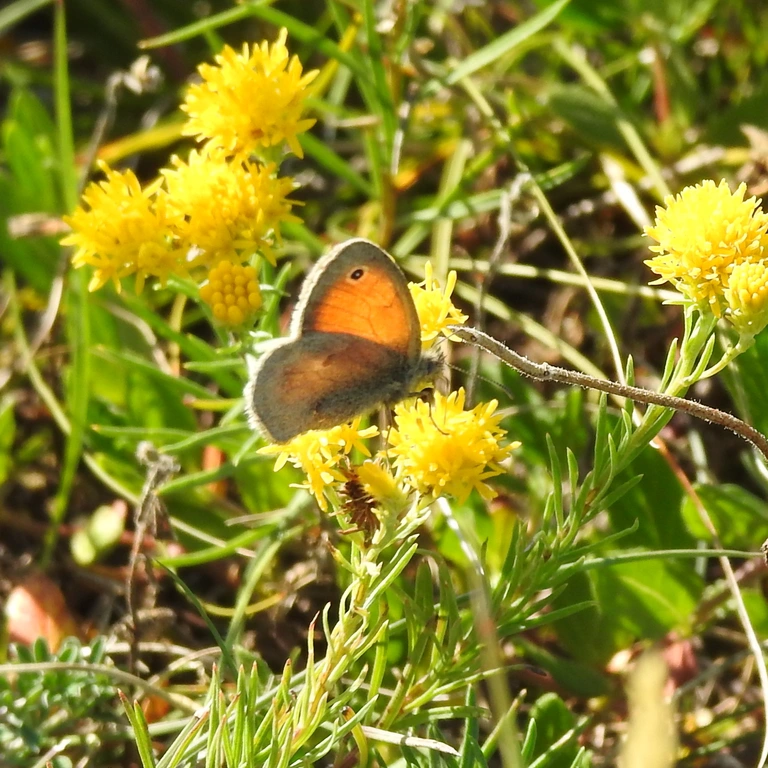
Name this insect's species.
Coenonympha pamphilus
